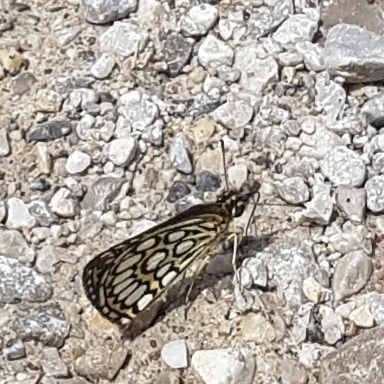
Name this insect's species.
Heteropterus morpheus
